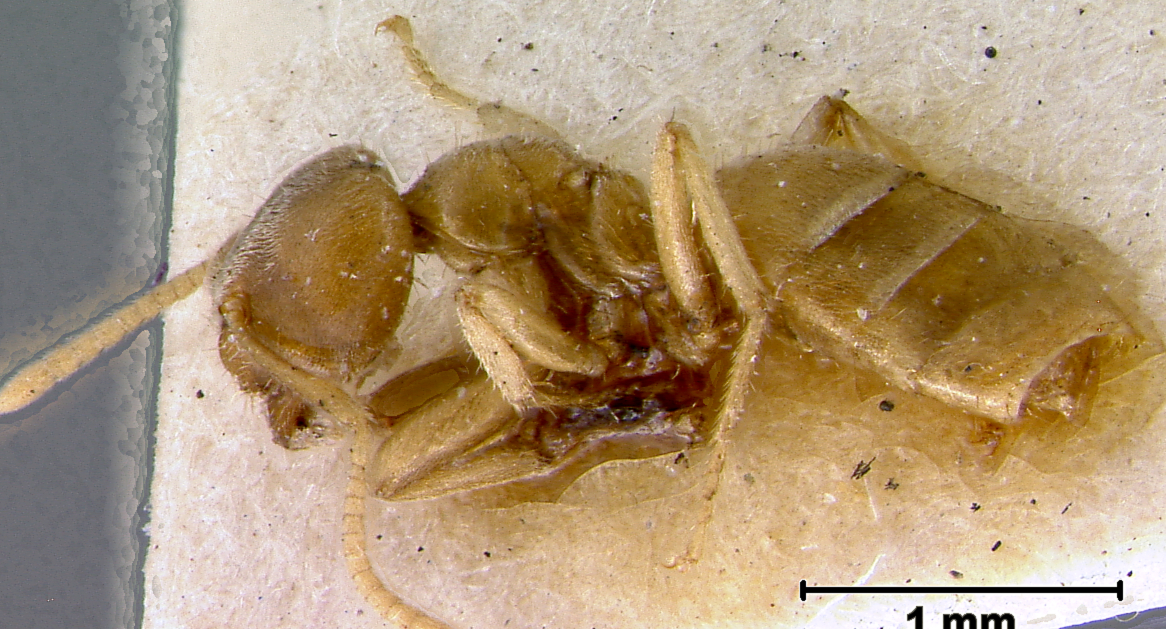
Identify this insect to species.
Pseudolasius bufonum
